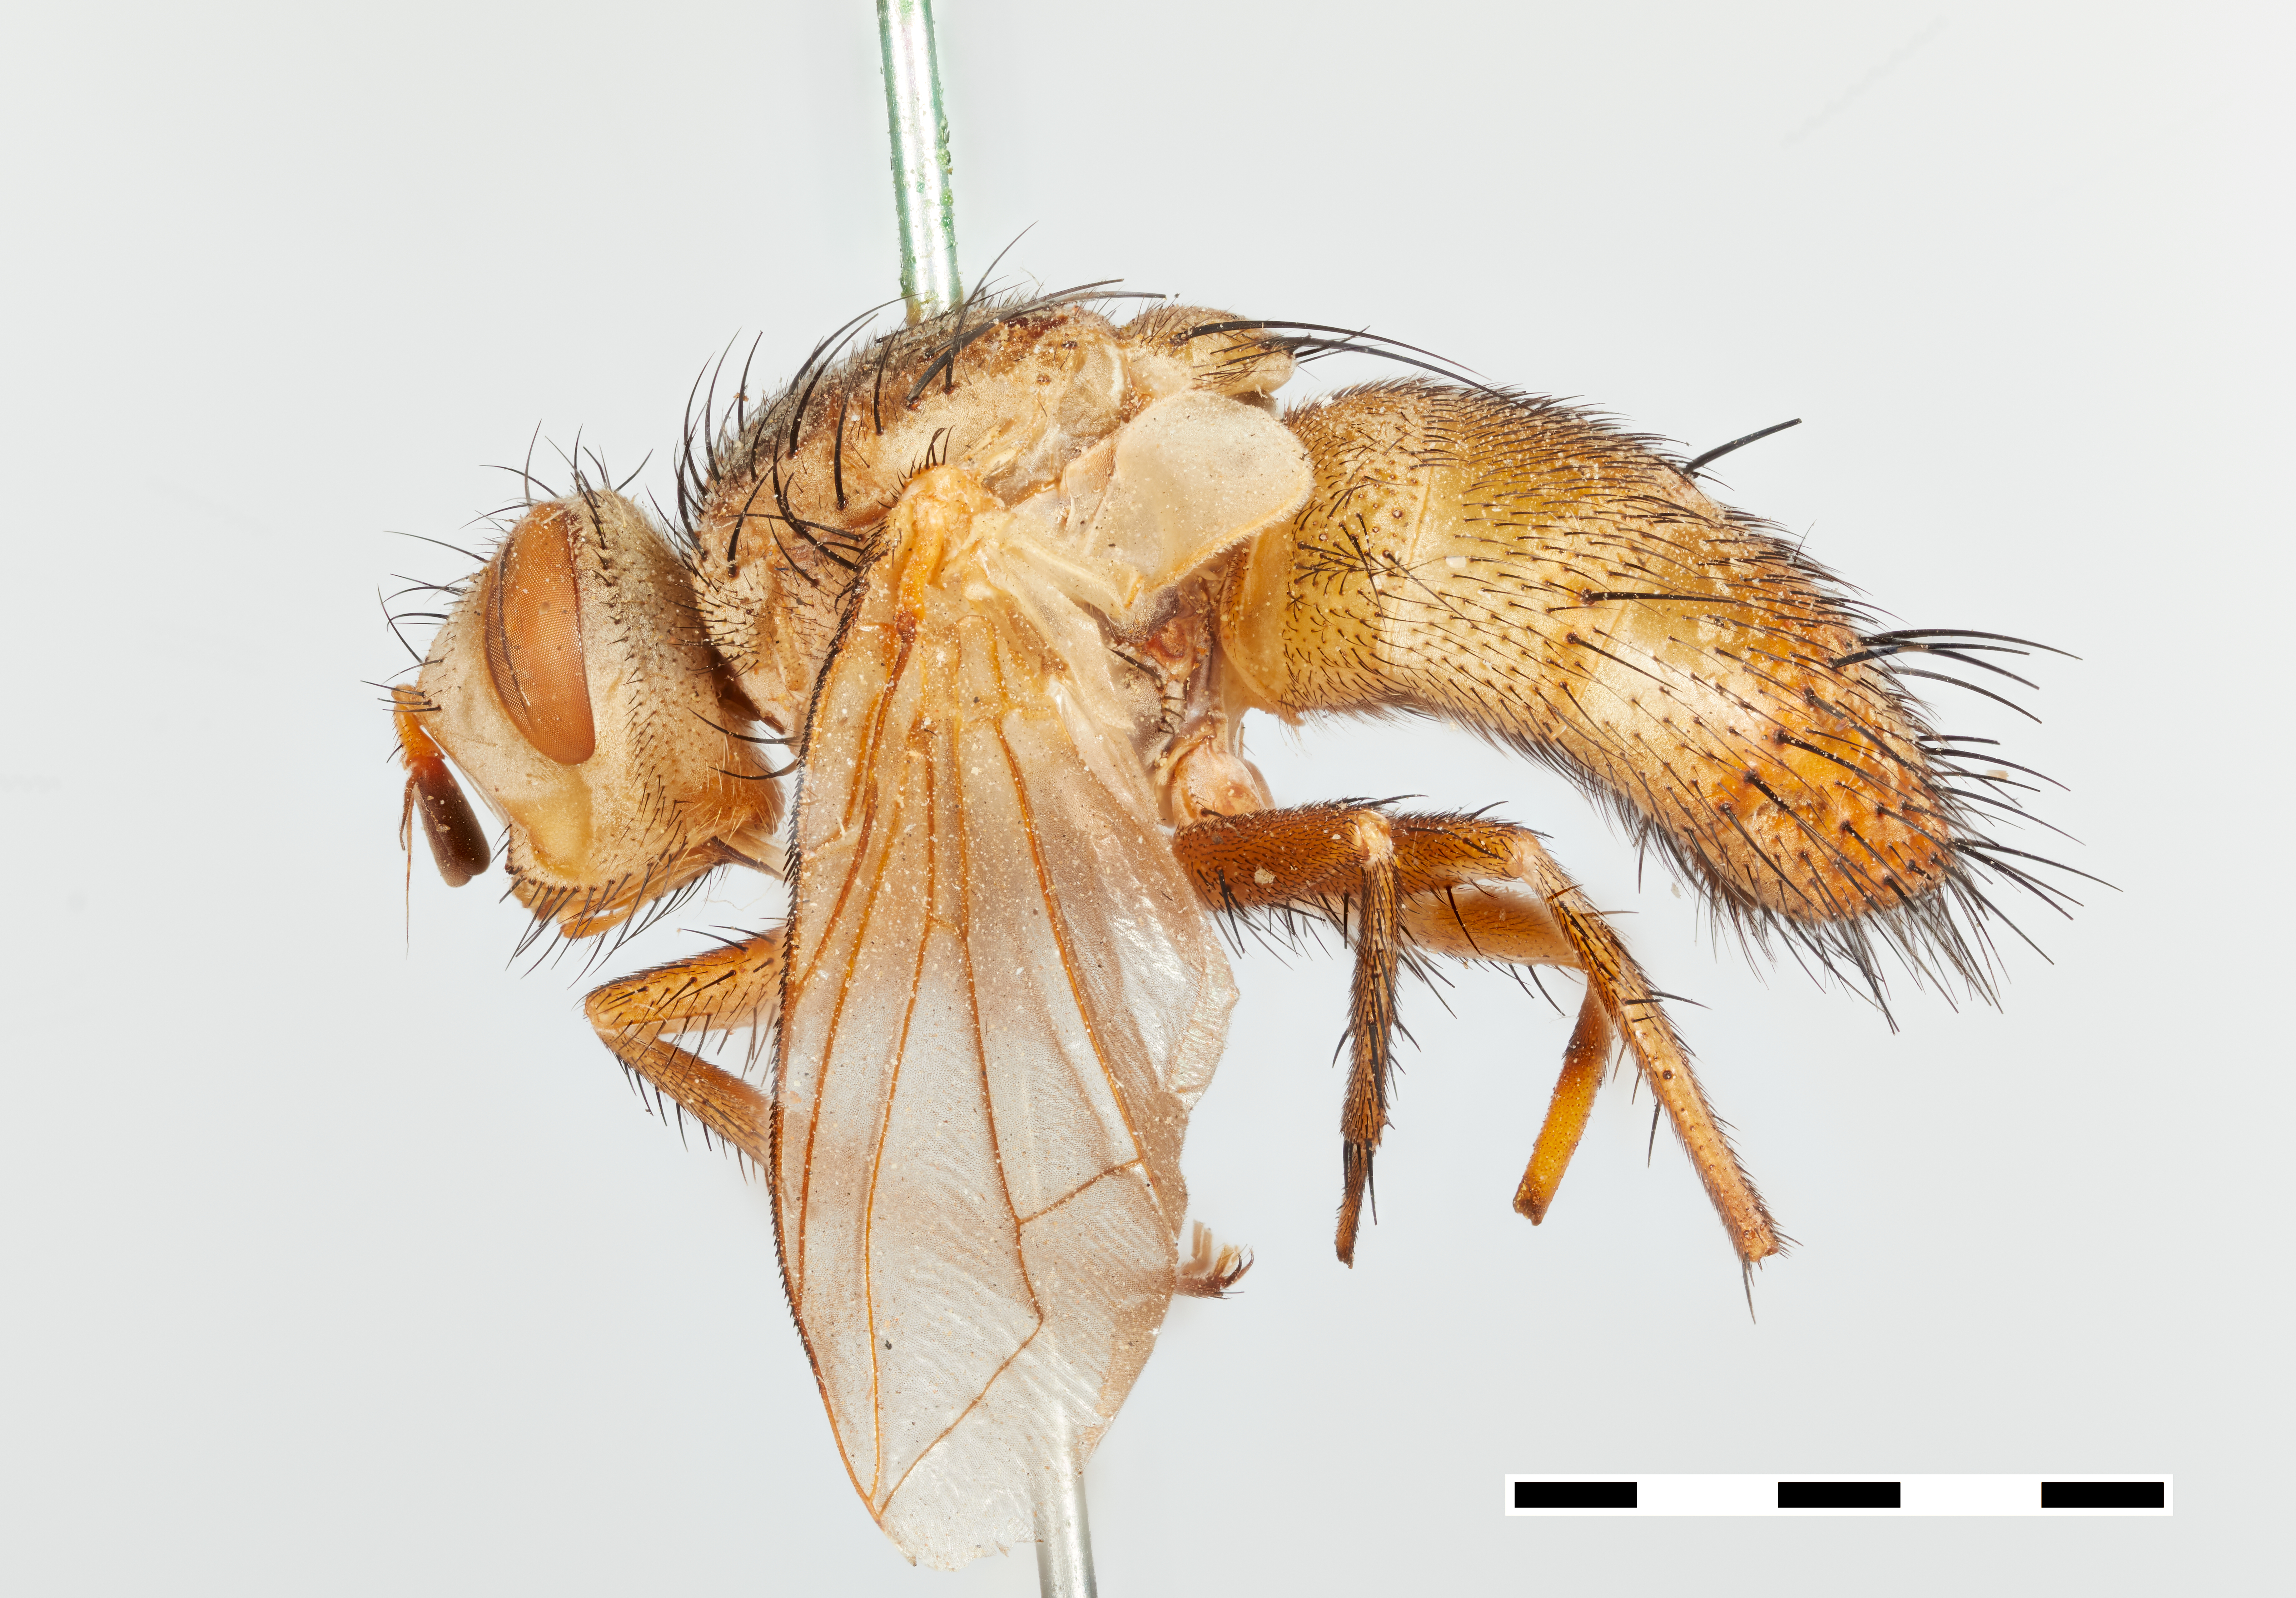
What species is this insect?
Demoticus pallidus
